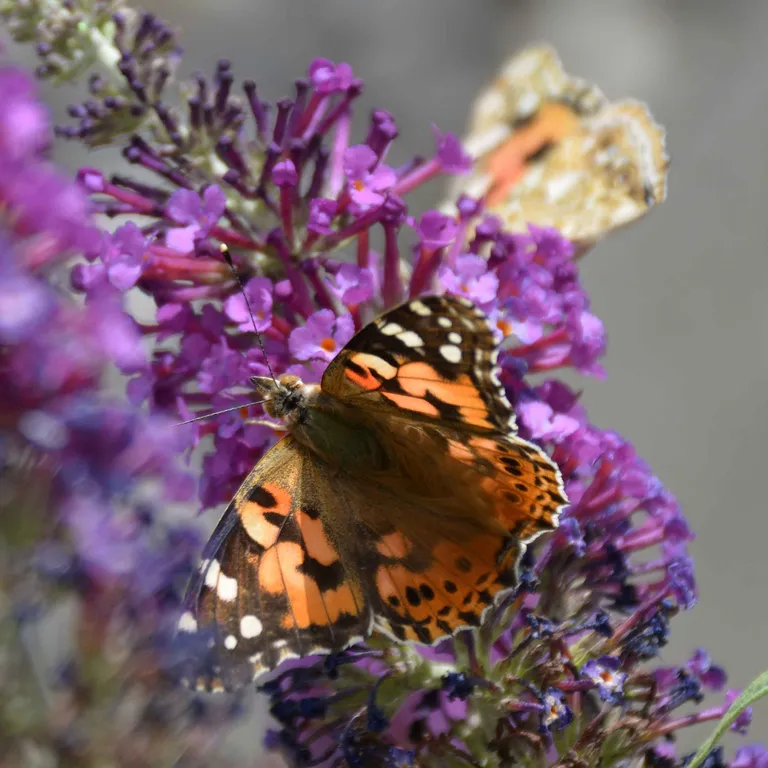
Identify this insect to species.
Vanessa cardui
